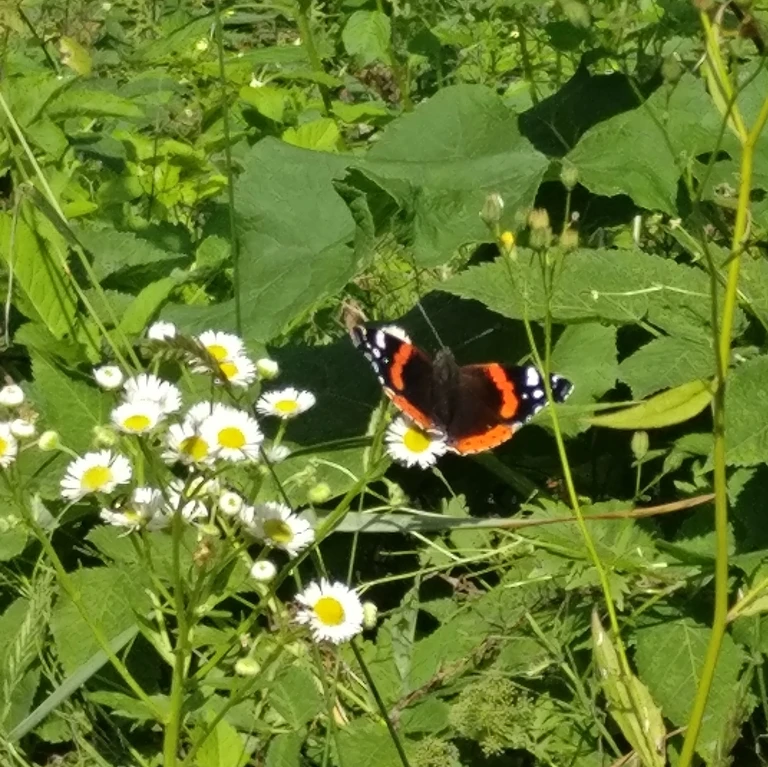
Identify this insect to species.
Vanessa atalanta
